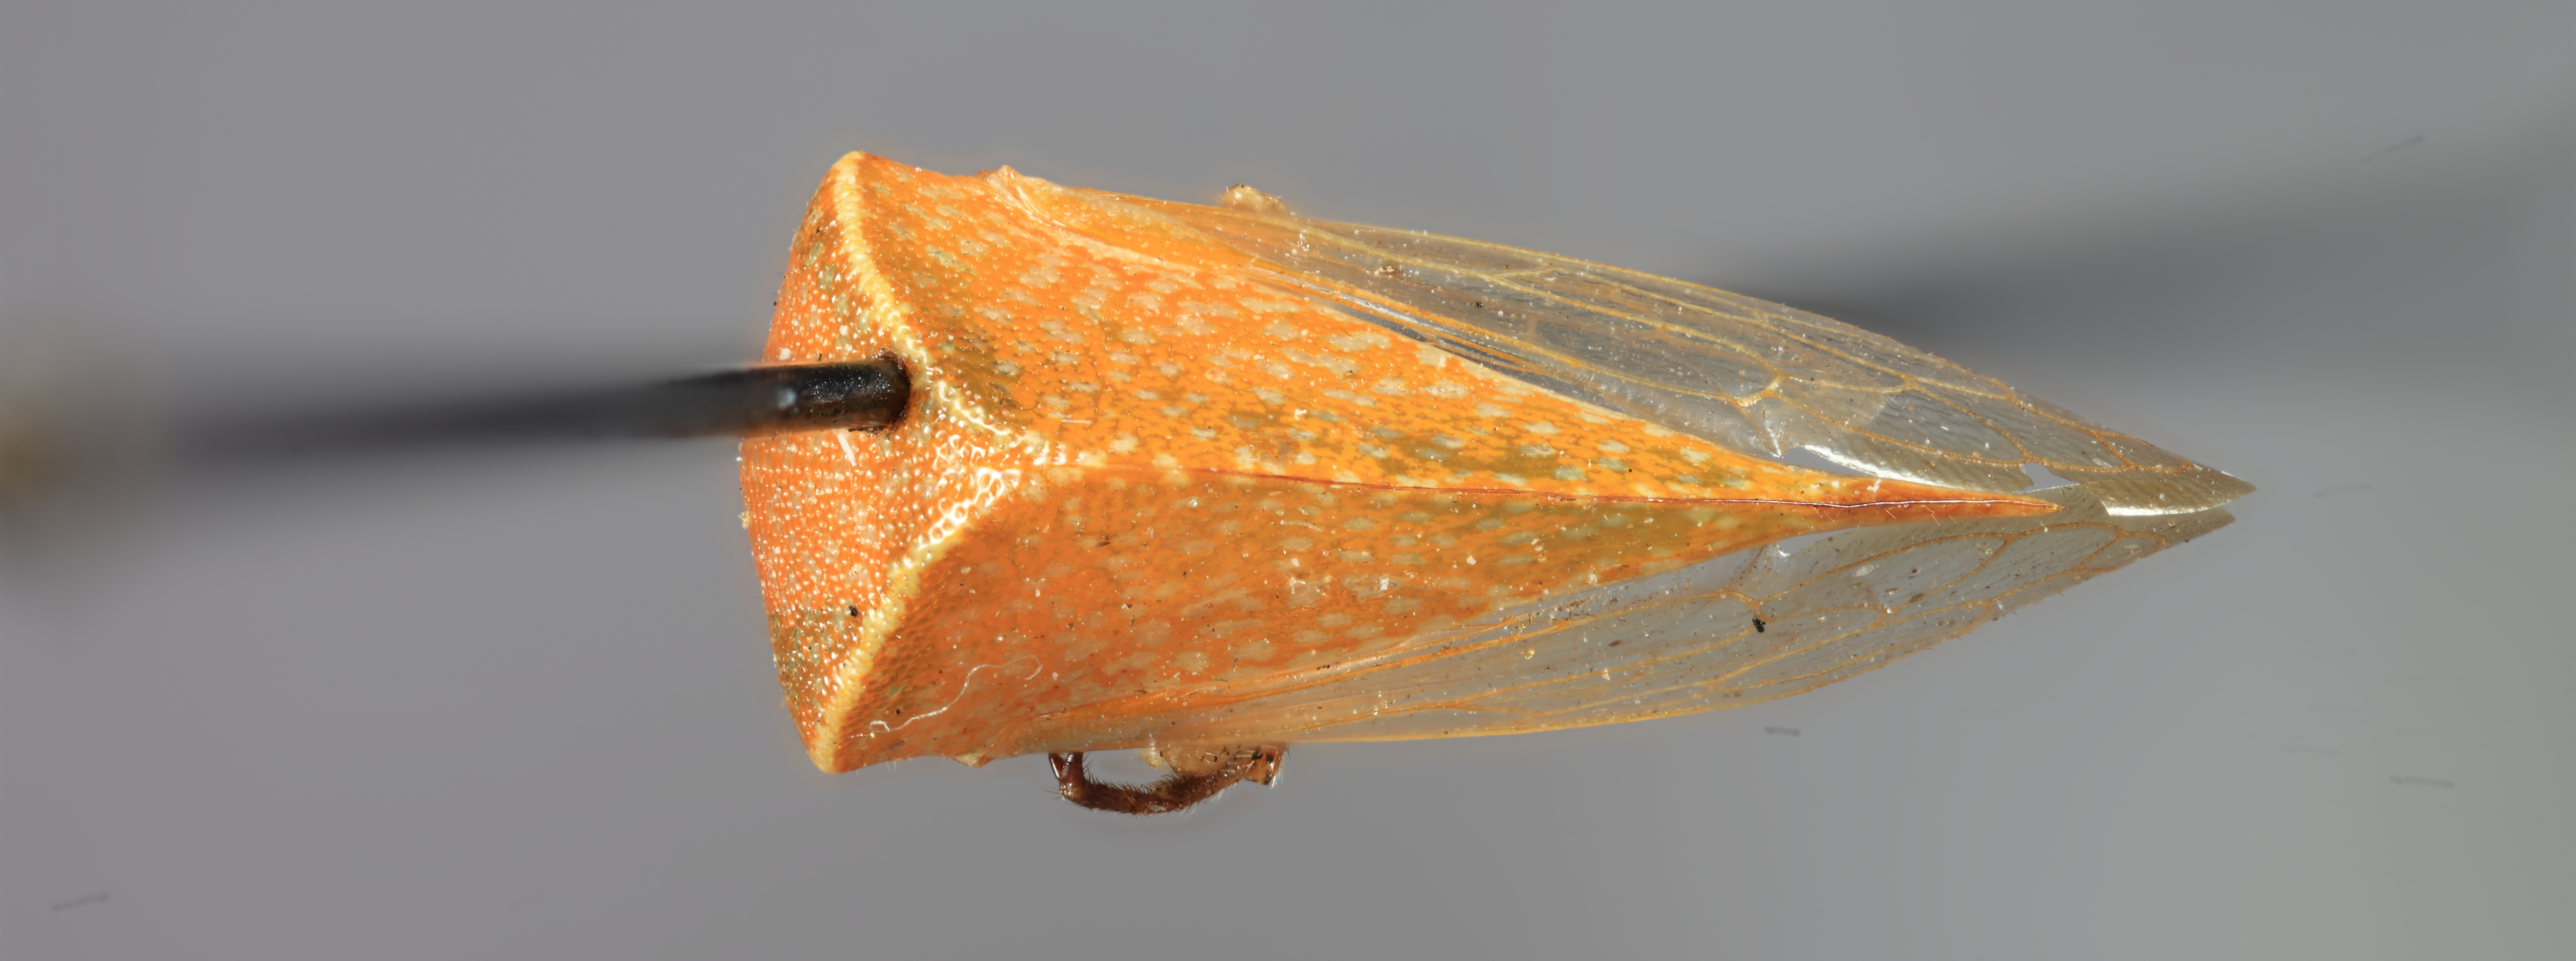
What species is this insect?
Membracis gonophora
